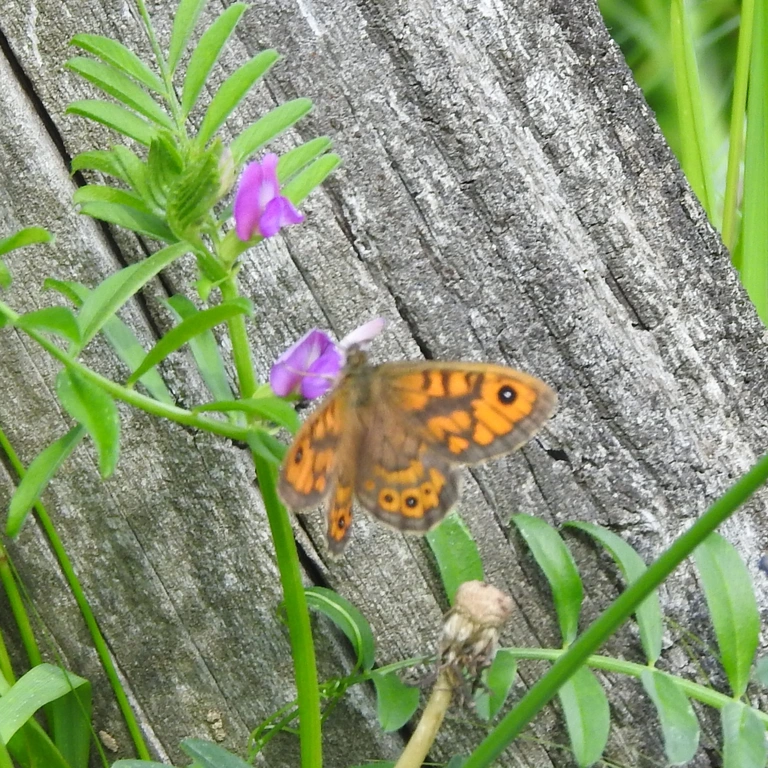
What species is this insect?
Lasiommata megera (also Pararge megera)
